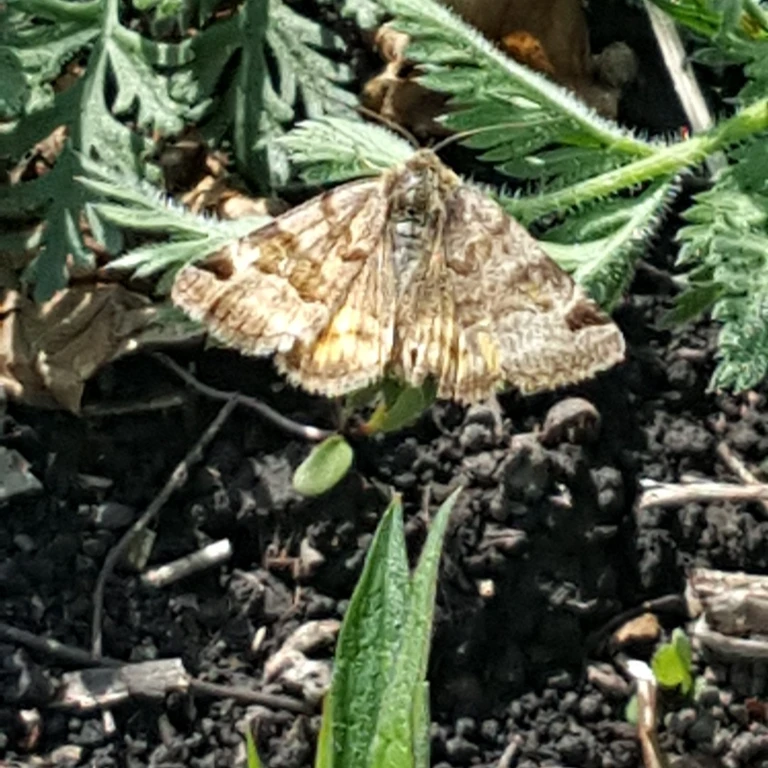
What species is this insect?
Euclidia glyphica
